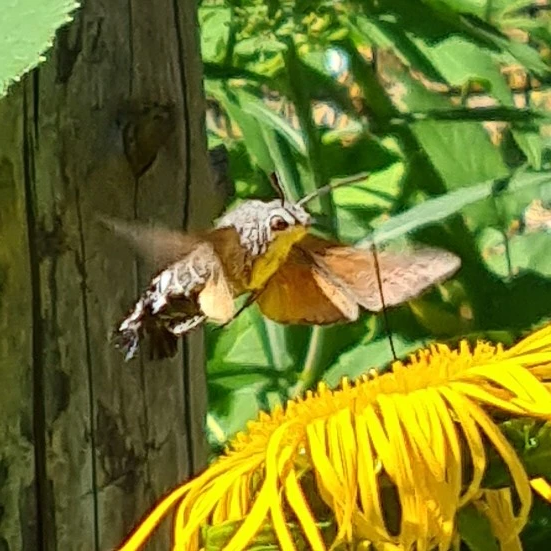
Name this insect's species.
Macroglossum stellatarum
